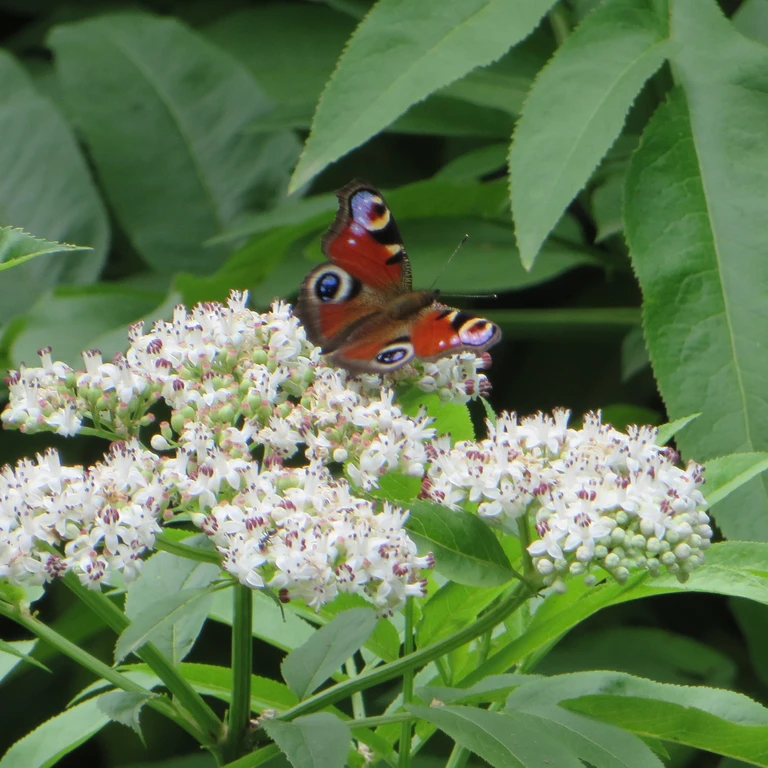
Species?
Aglais io
